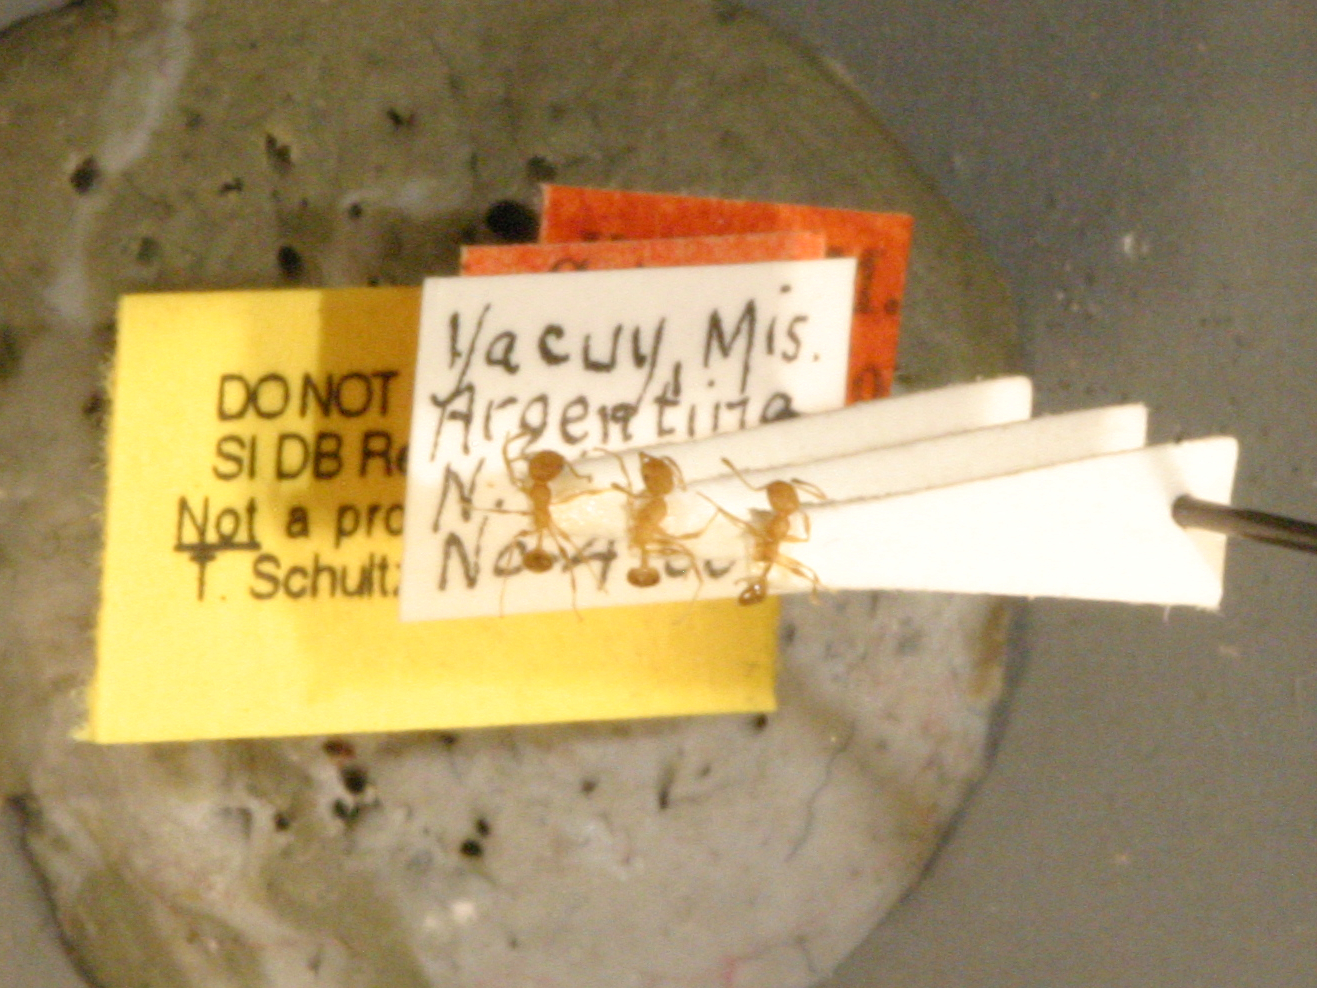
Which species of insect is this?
Pheidole ogloblini
